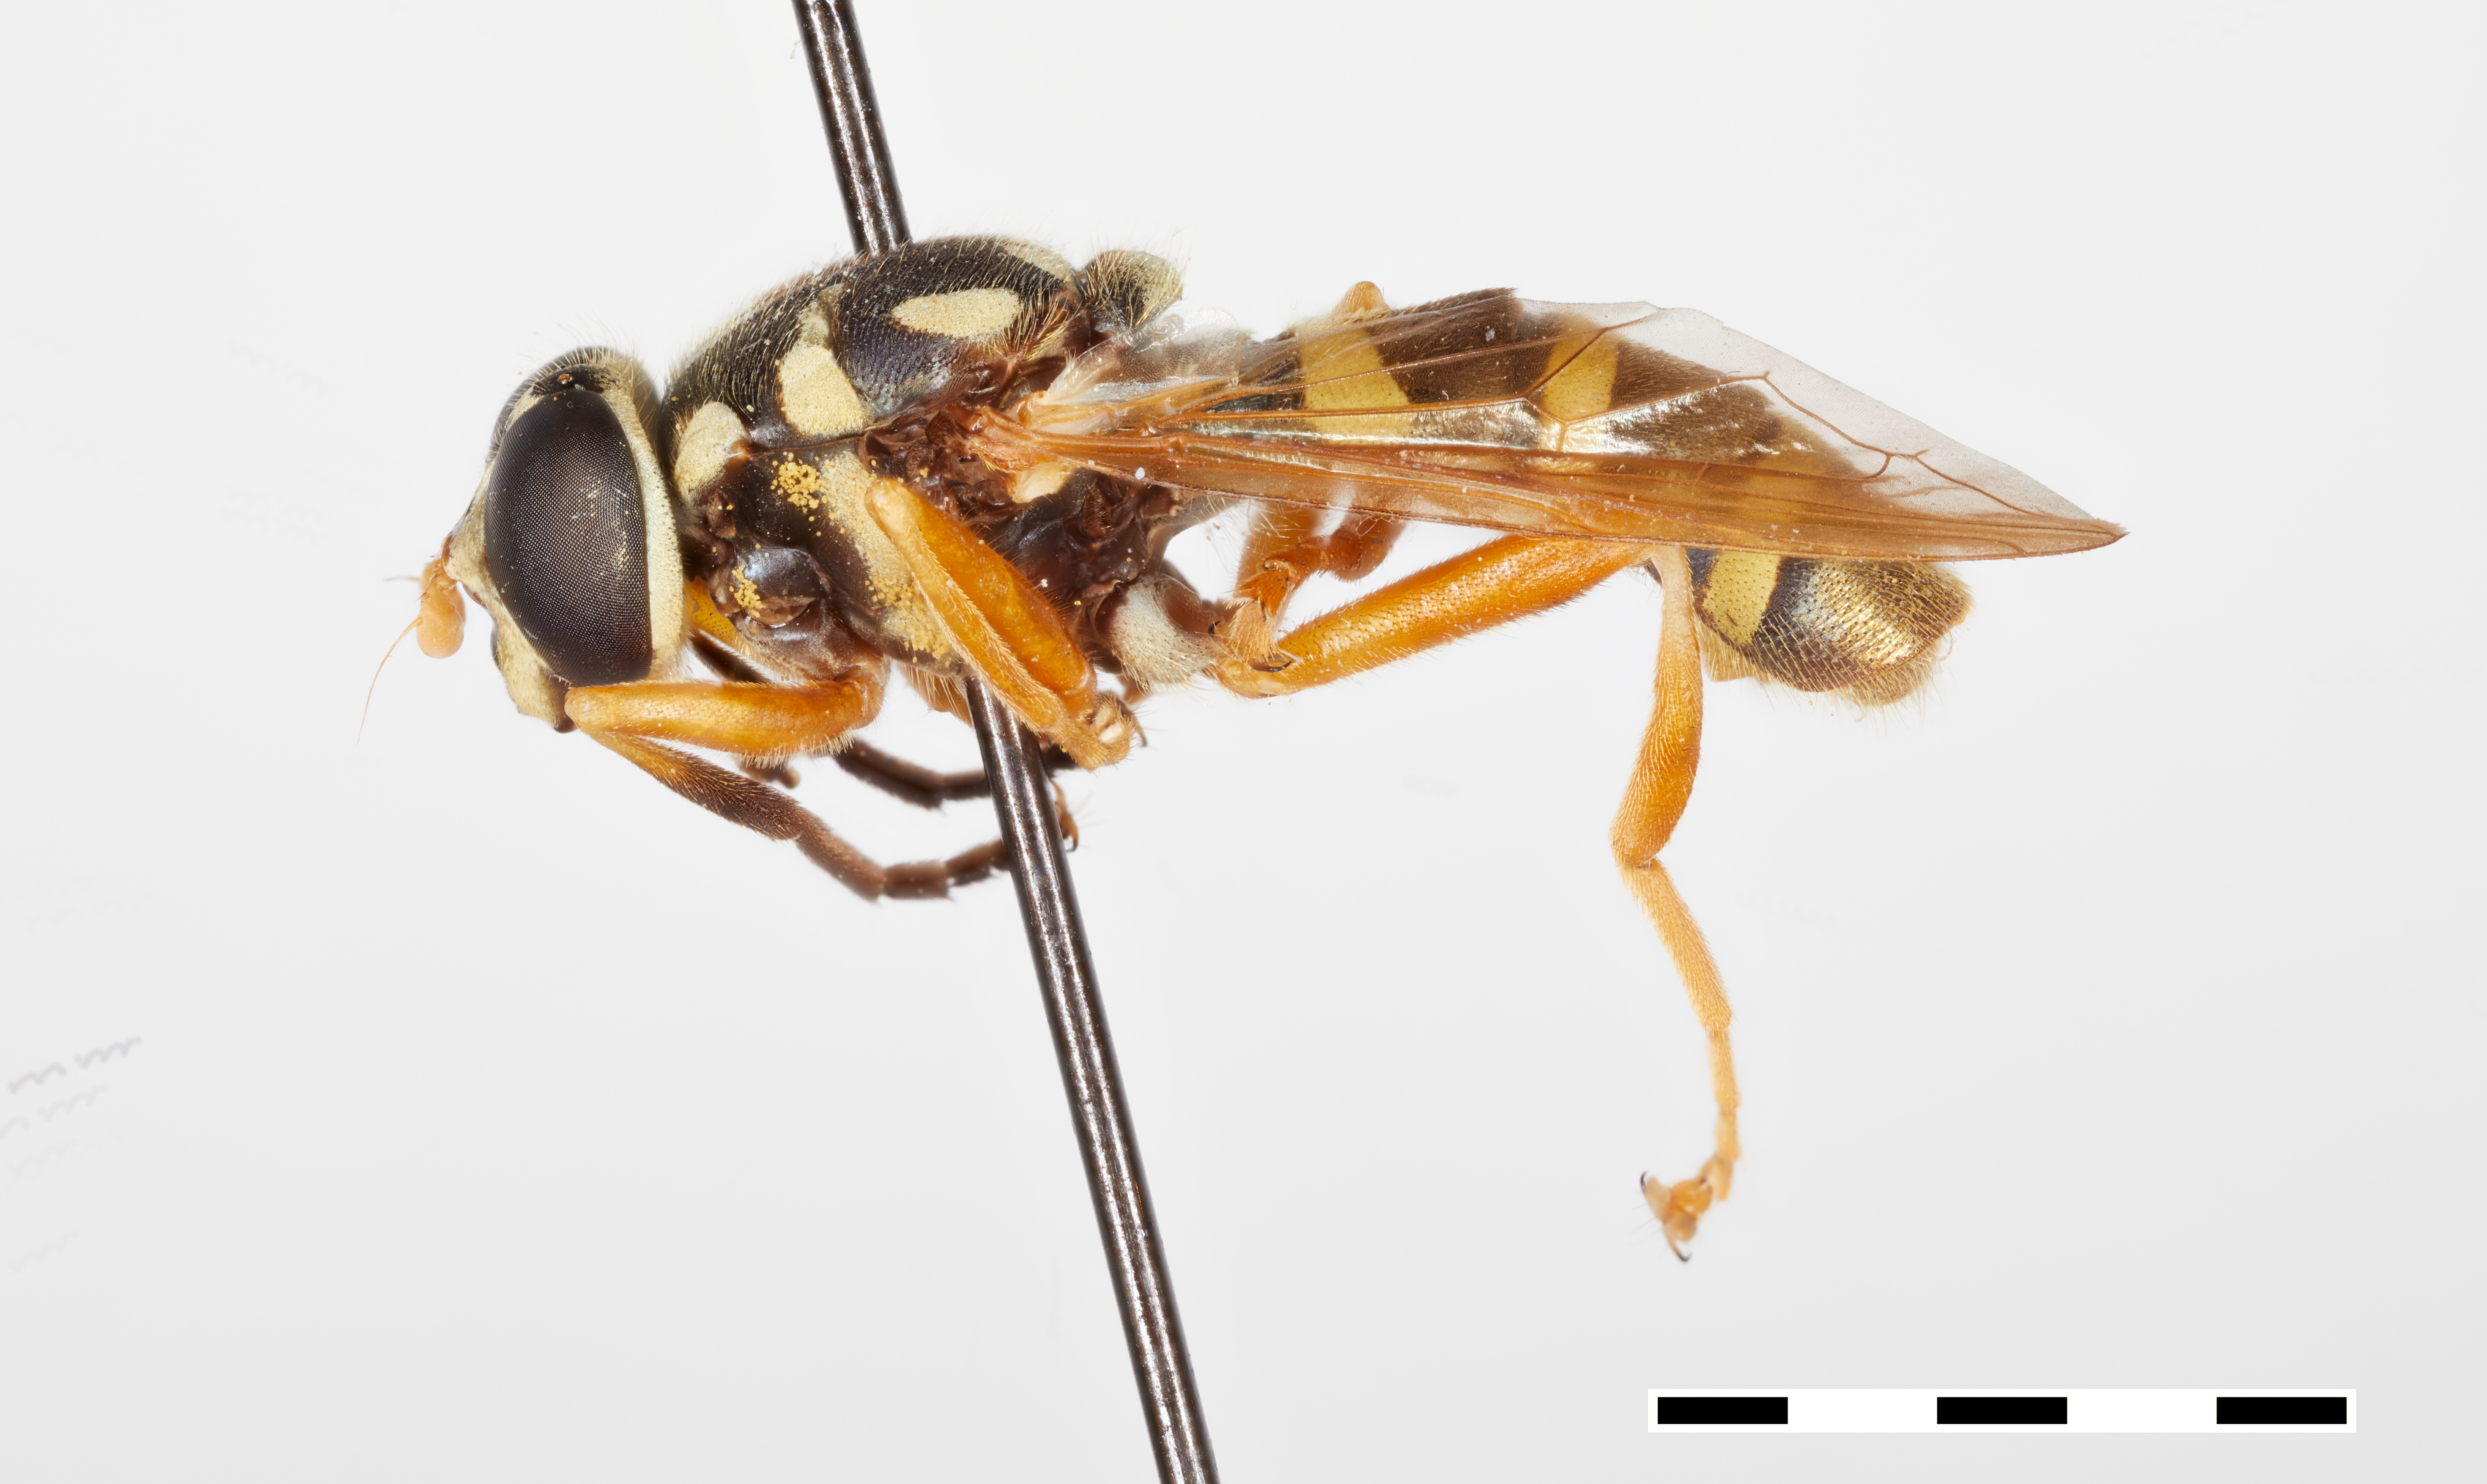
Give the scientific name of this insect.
Temnostoma greenei
